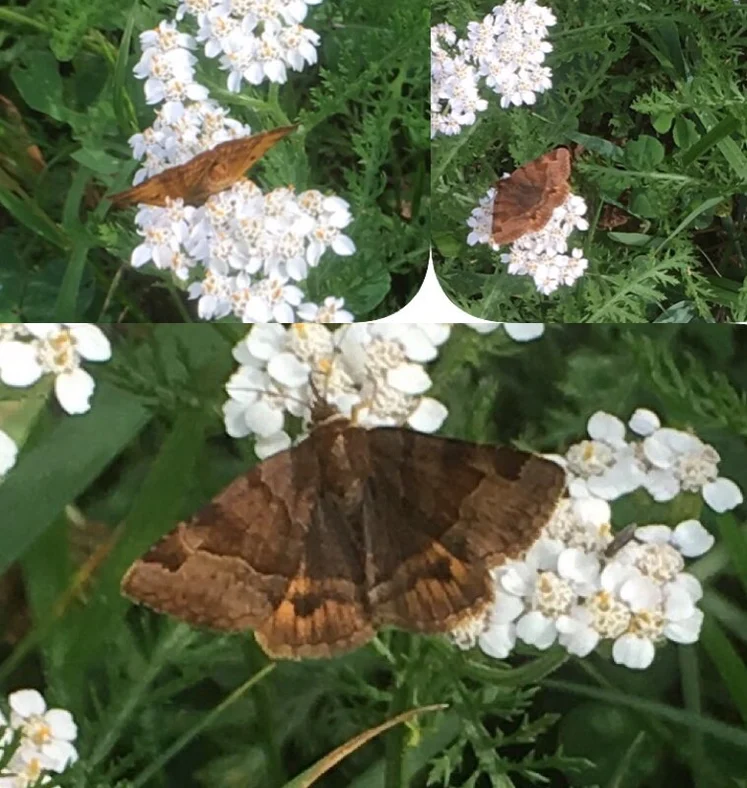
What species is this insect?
Euclidia glyphica
